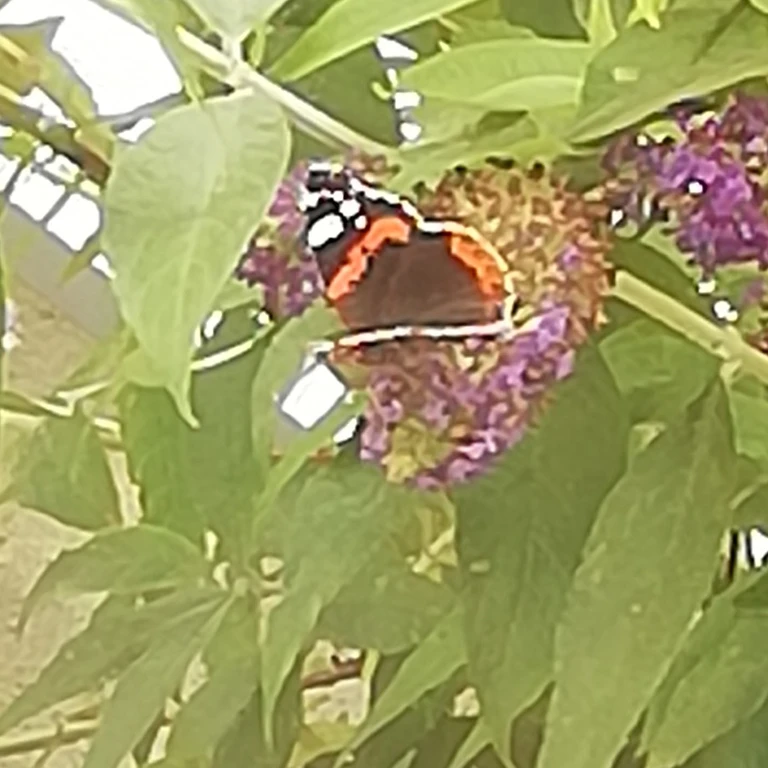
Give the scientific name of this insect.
Vanessa atalanta
